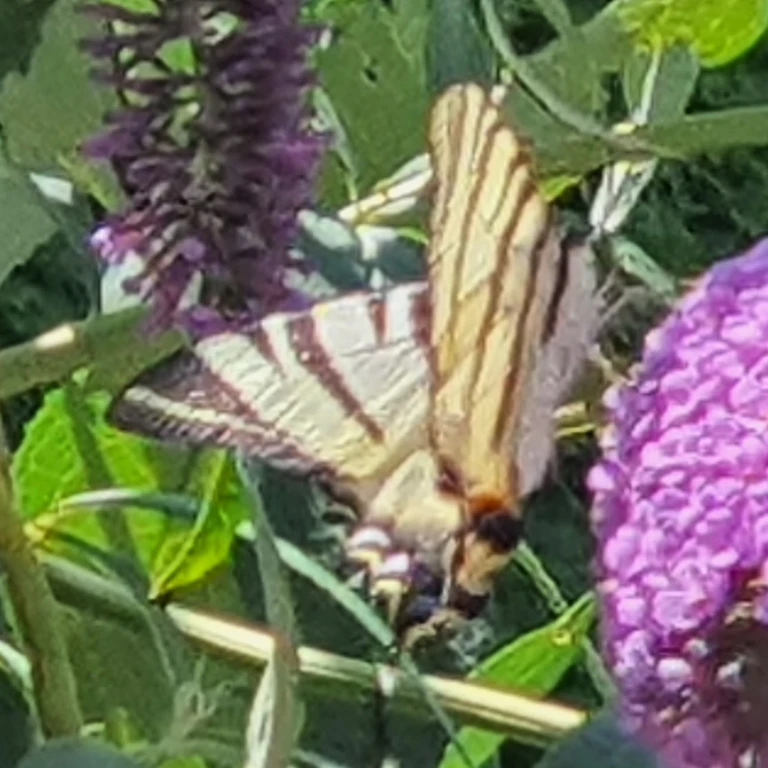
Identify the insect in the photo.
Iphiclides podalirius
